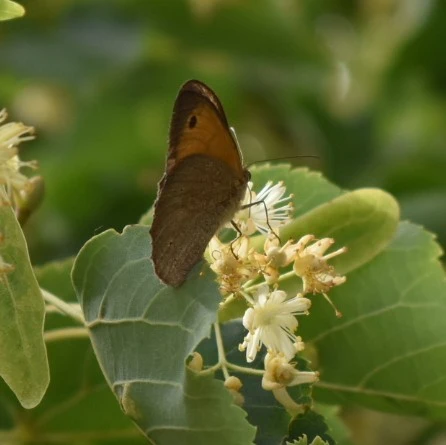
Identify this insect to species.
Maniola jurtina
